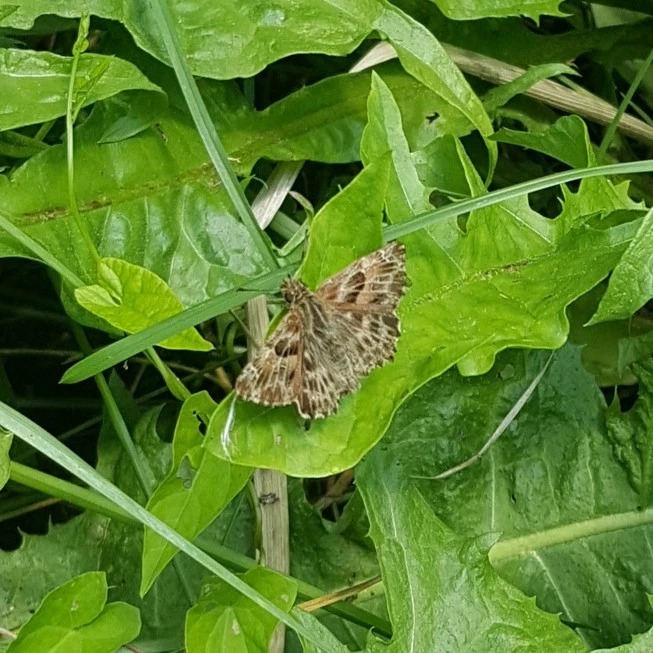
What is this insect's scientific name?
Carcharodus alceae
